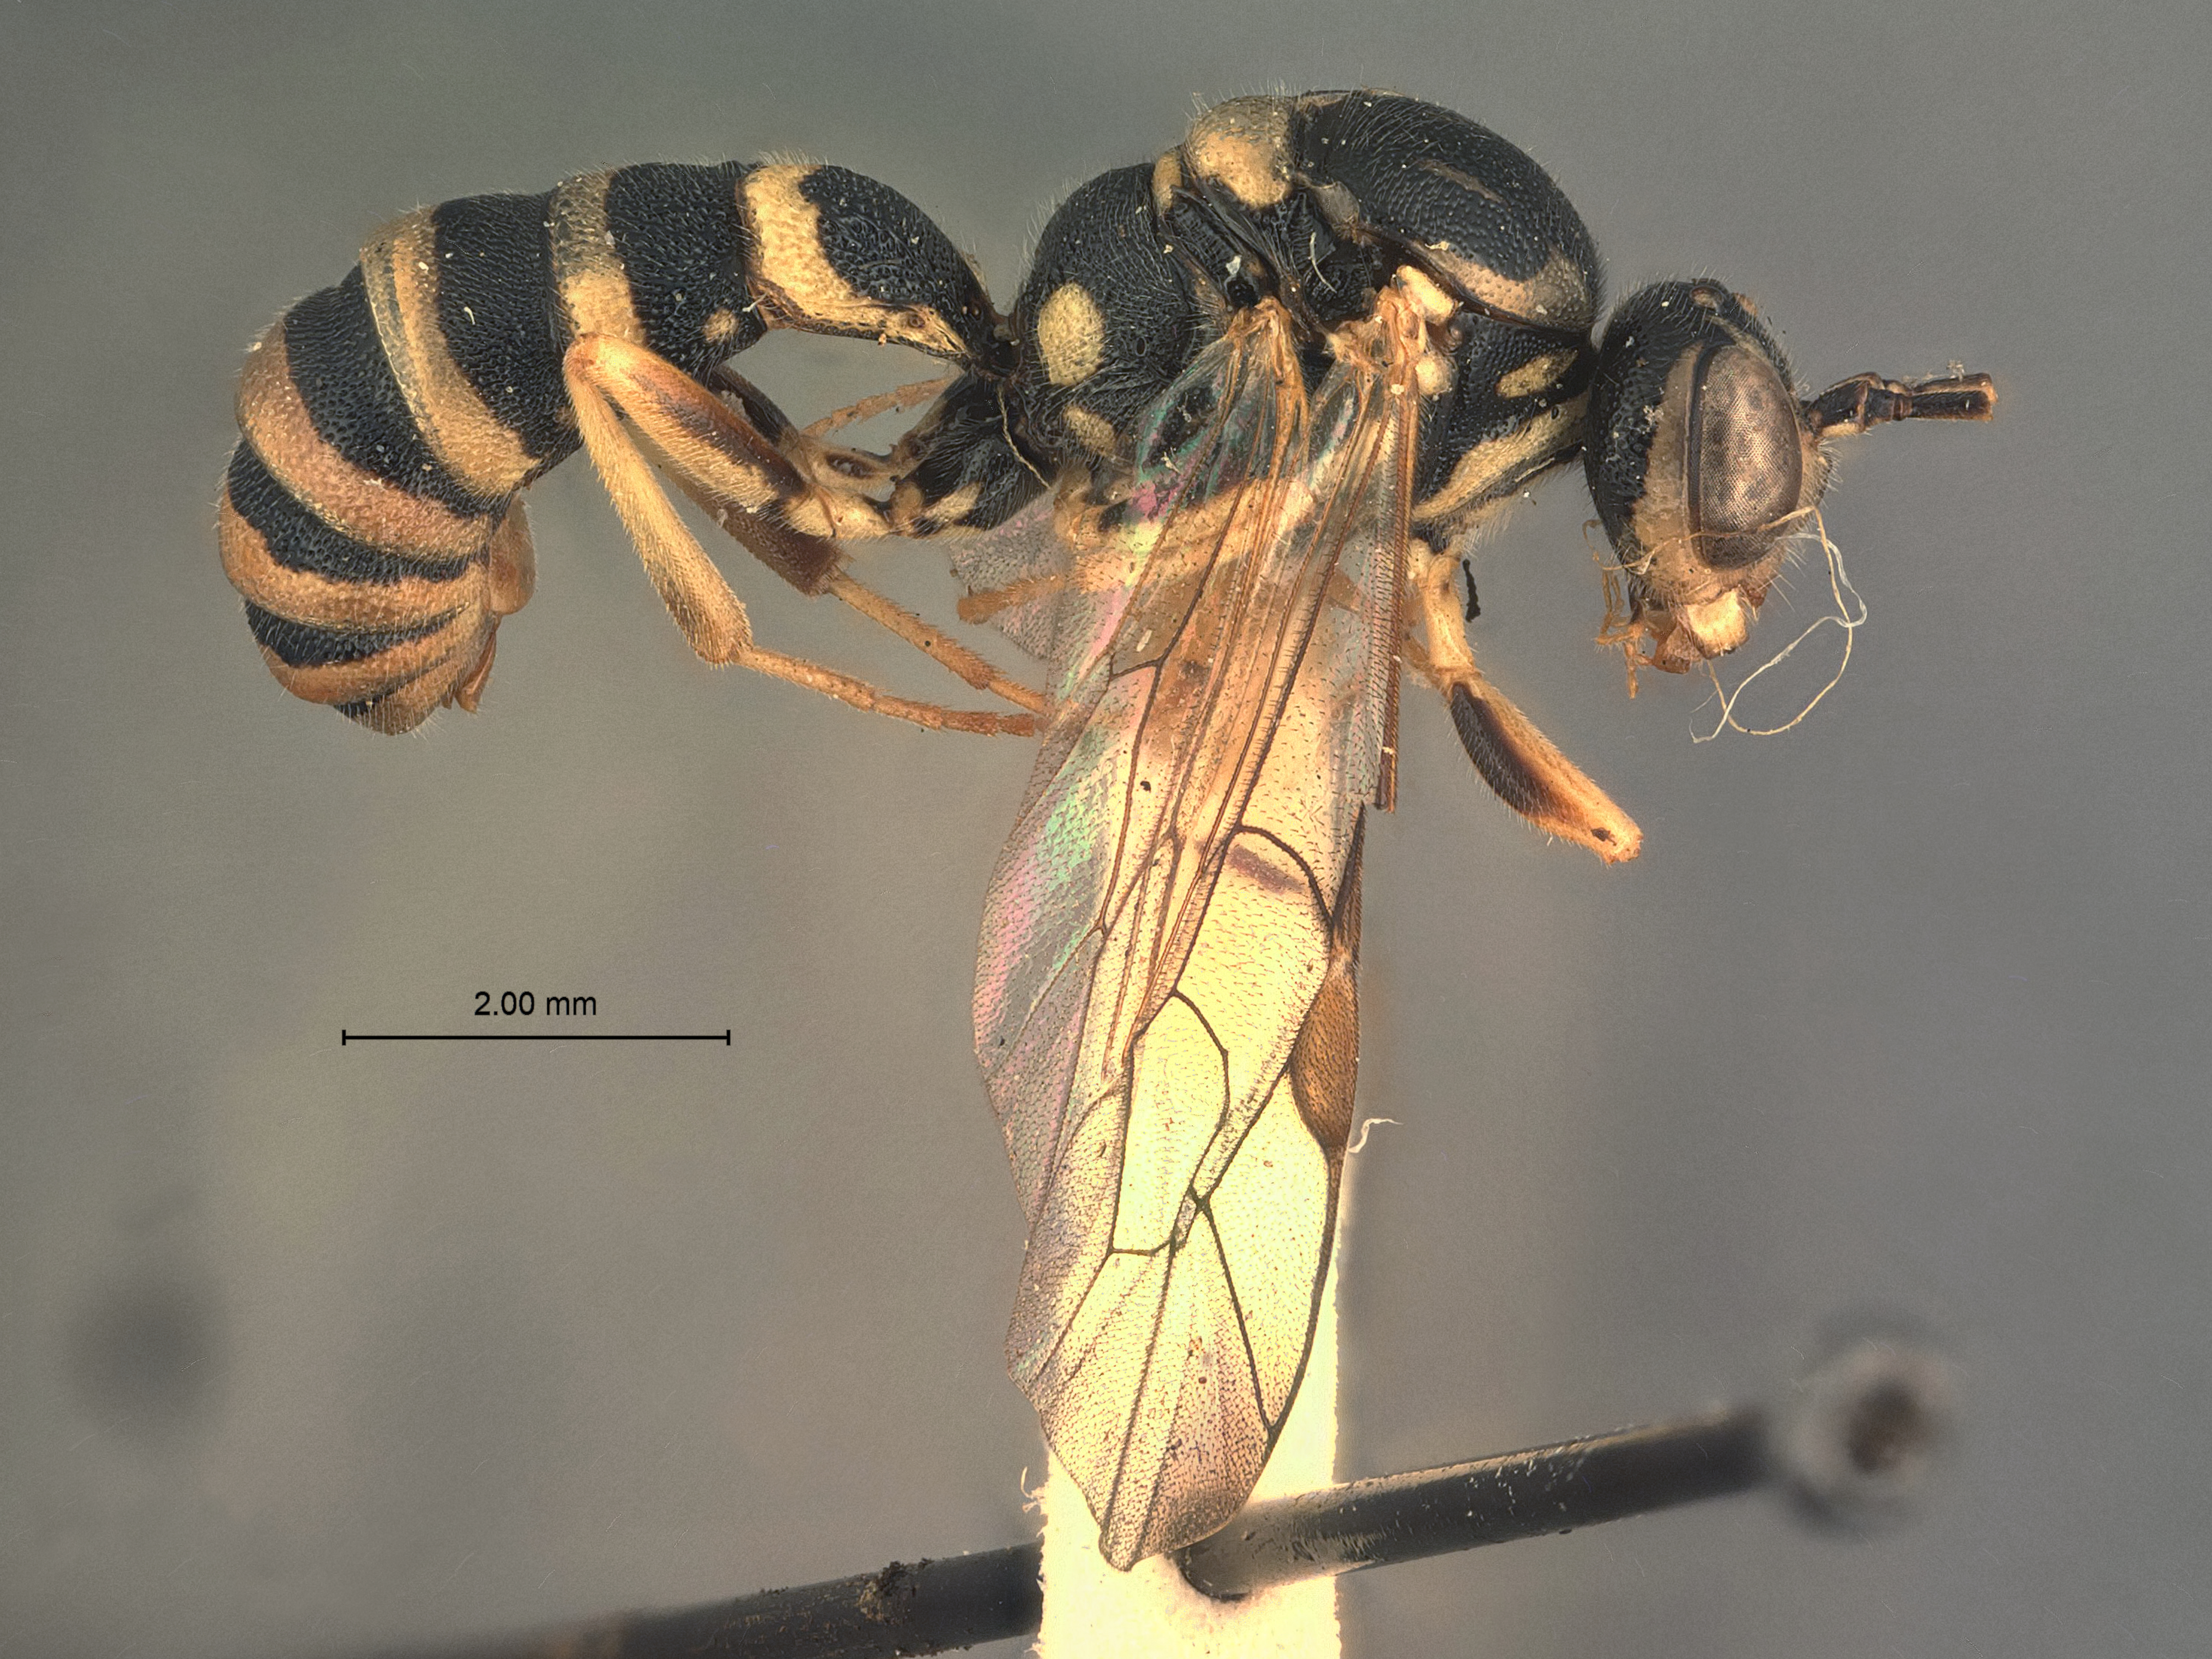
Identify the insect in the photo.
Exenterus pini
